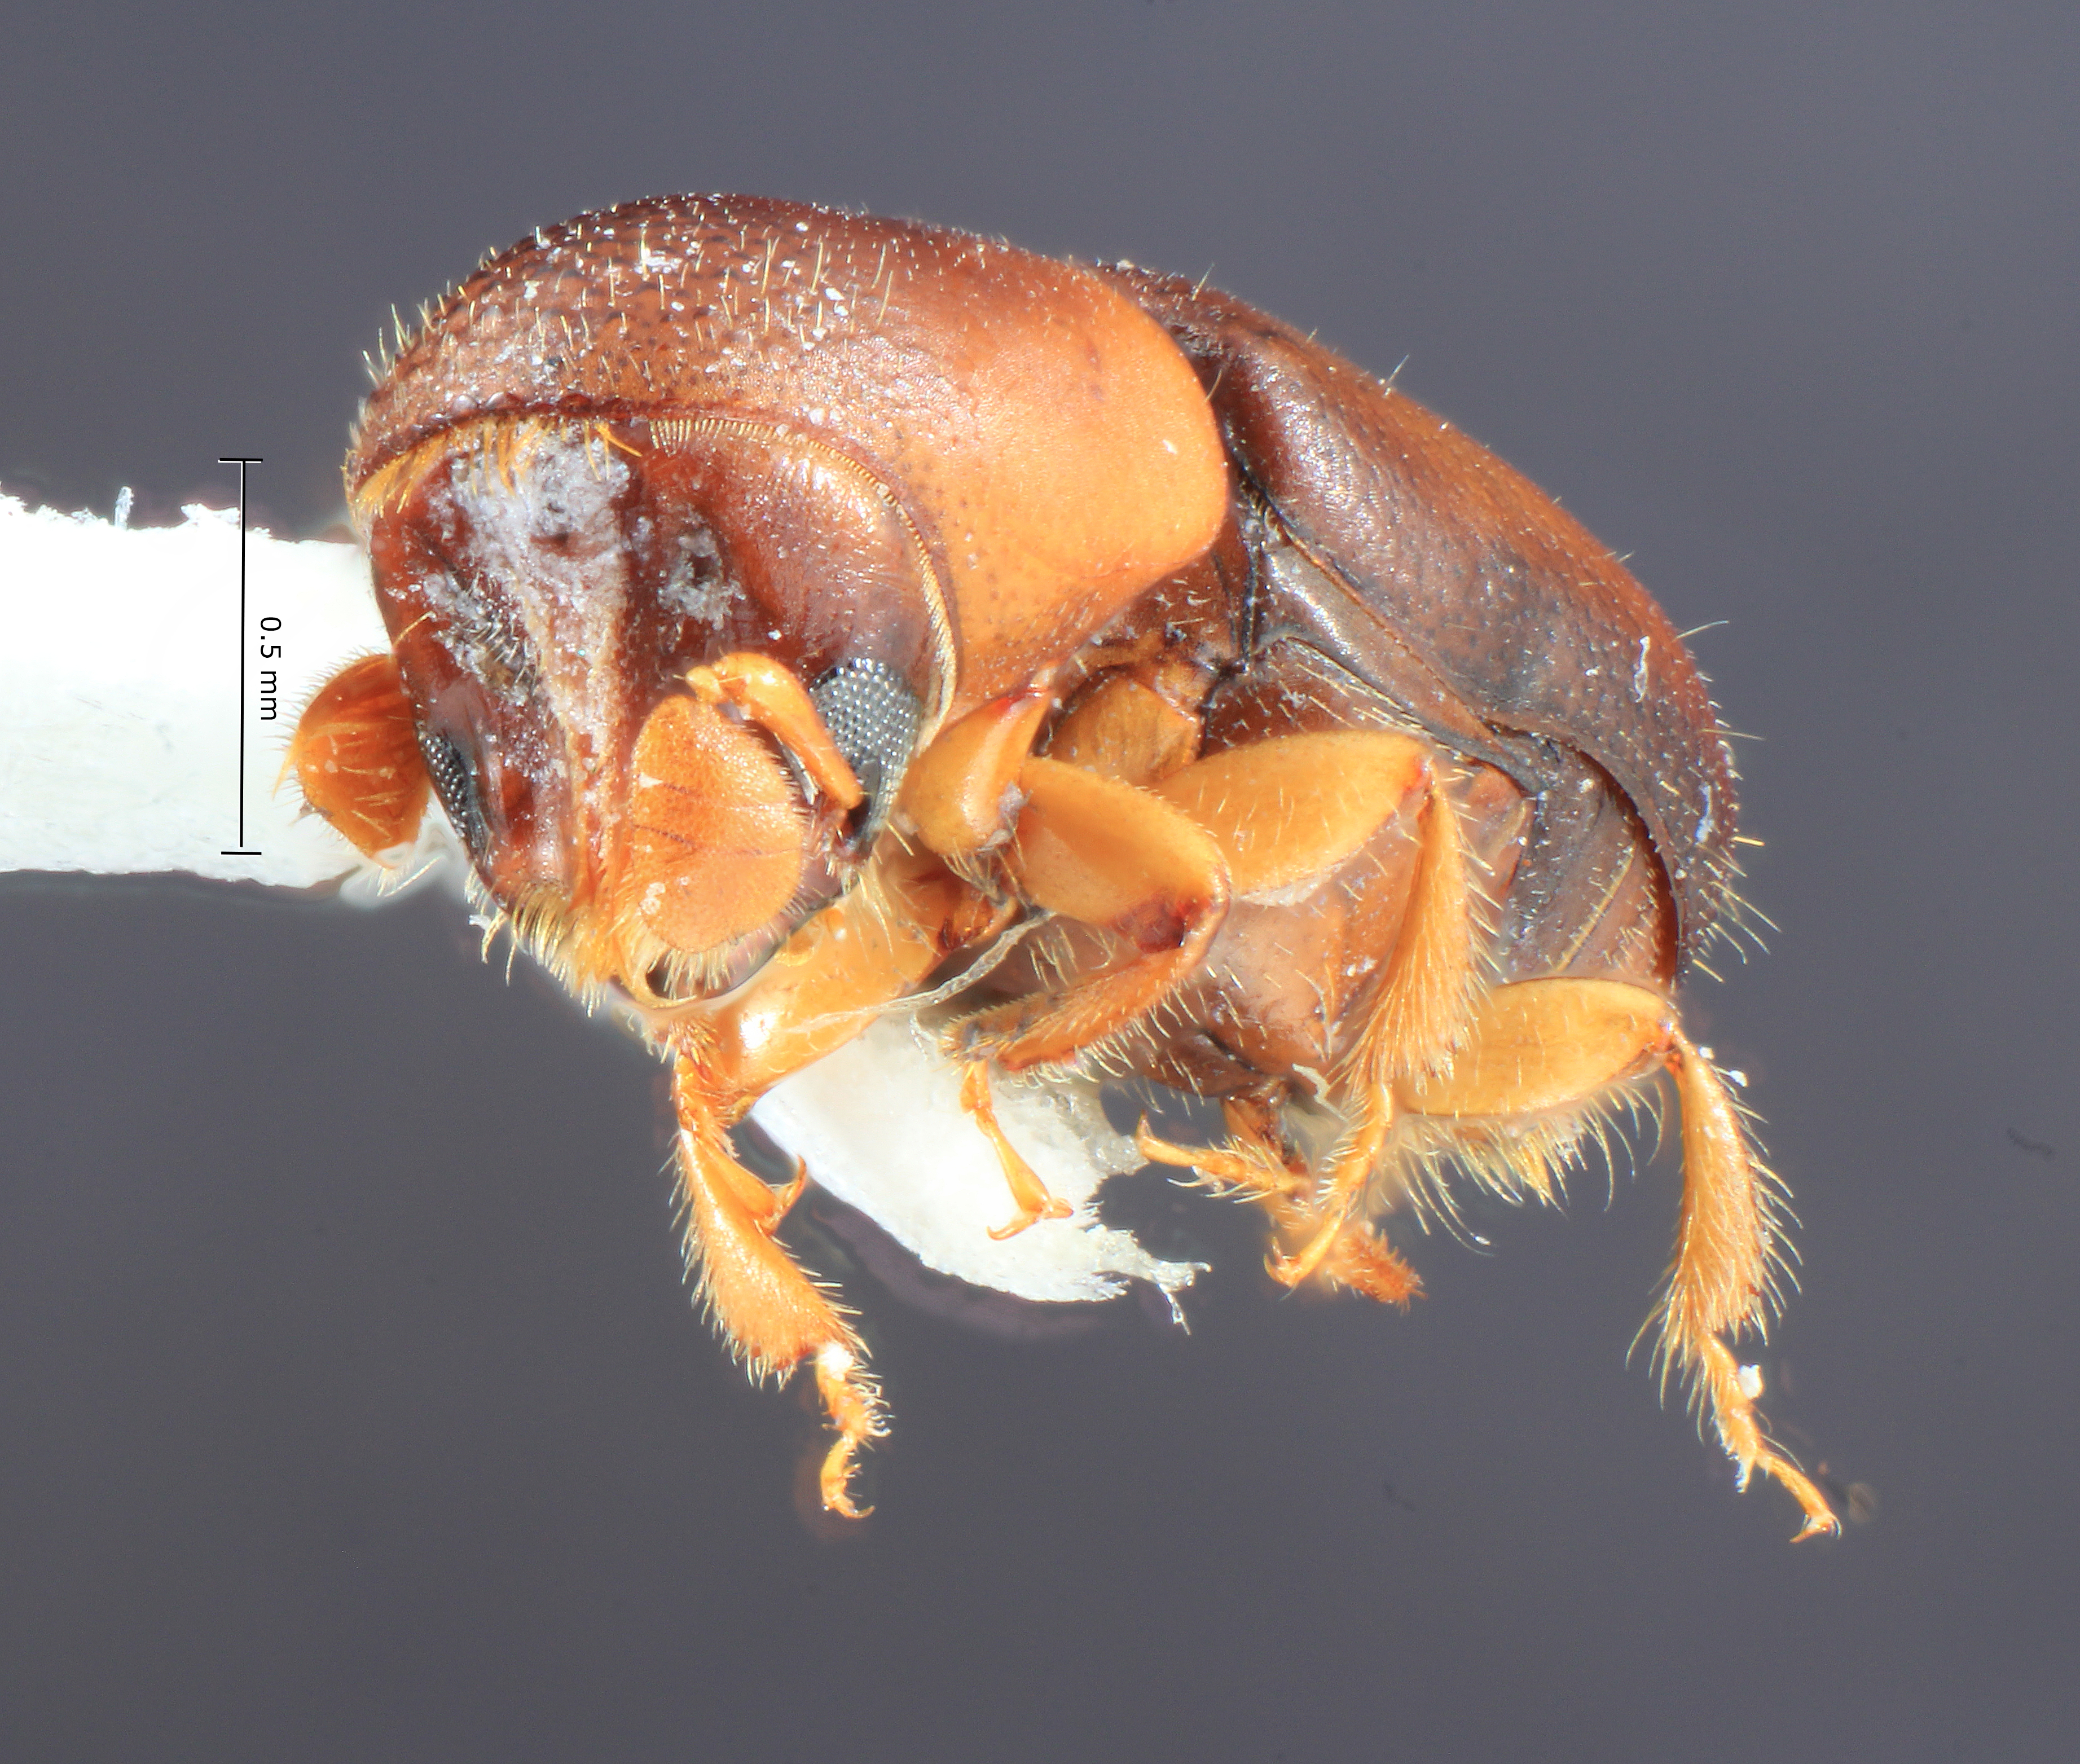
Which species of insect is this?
Corthylocurus medialis
